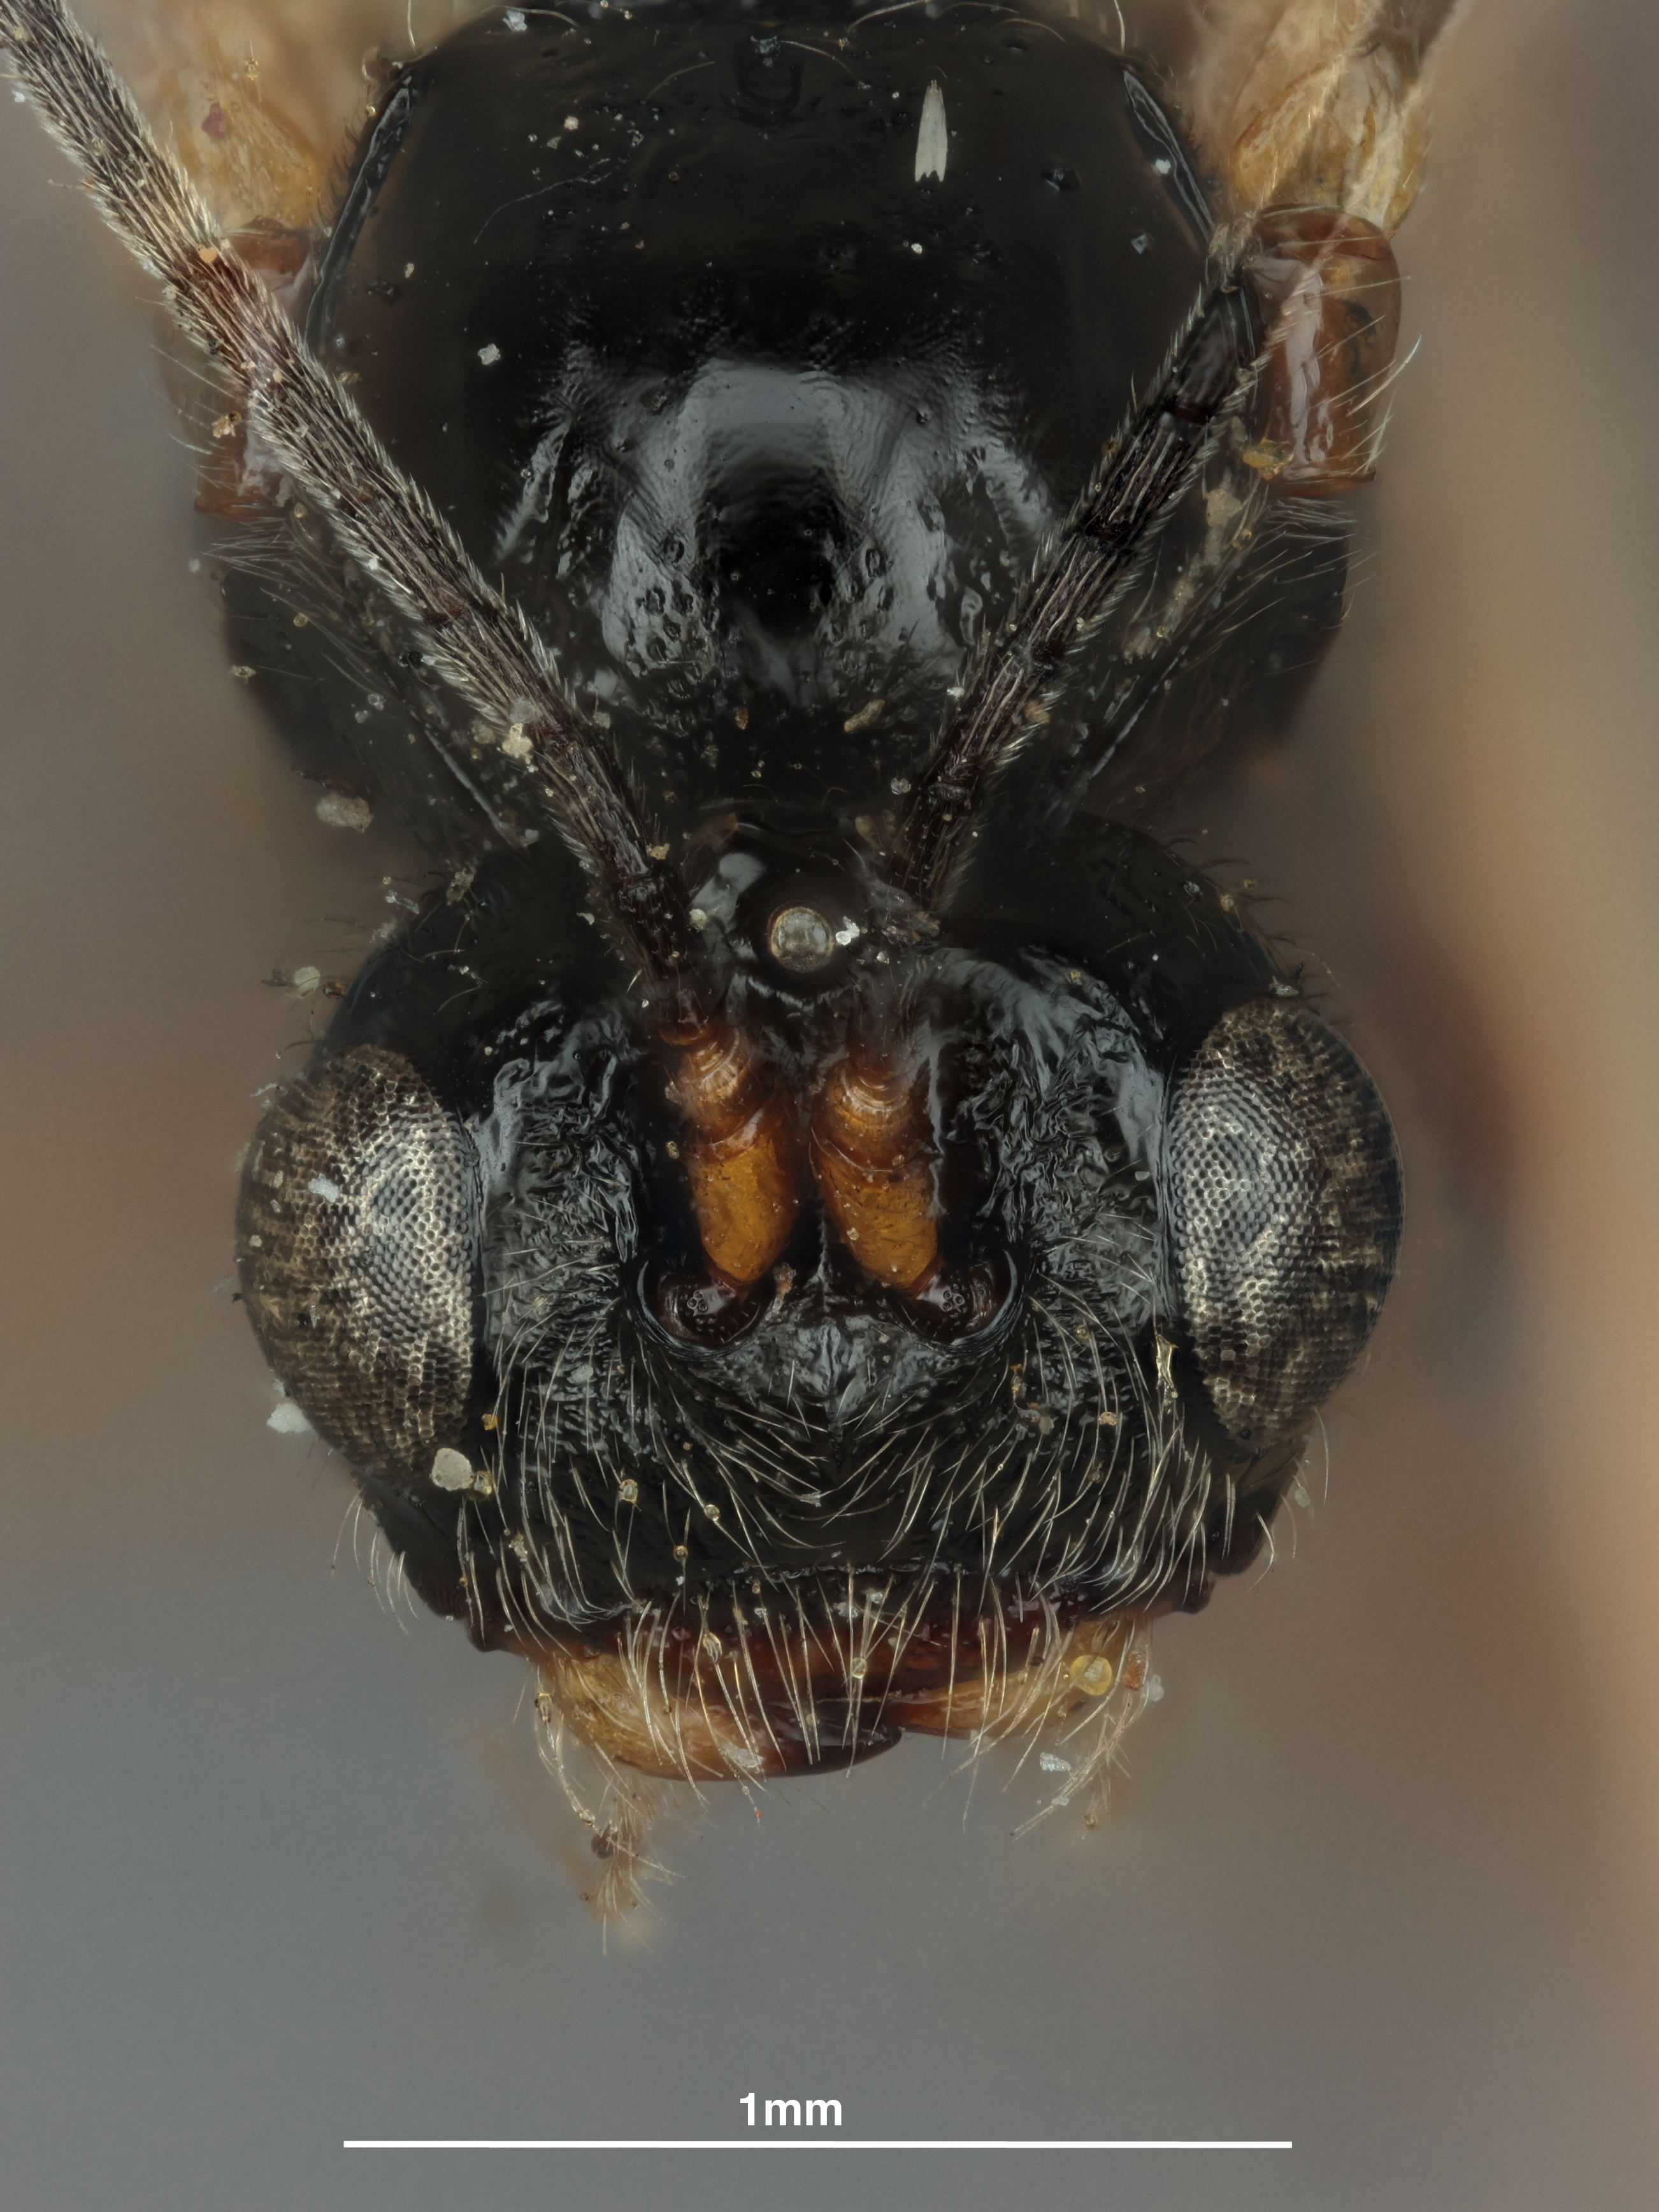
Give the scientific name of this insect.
Opius pegomyiae
